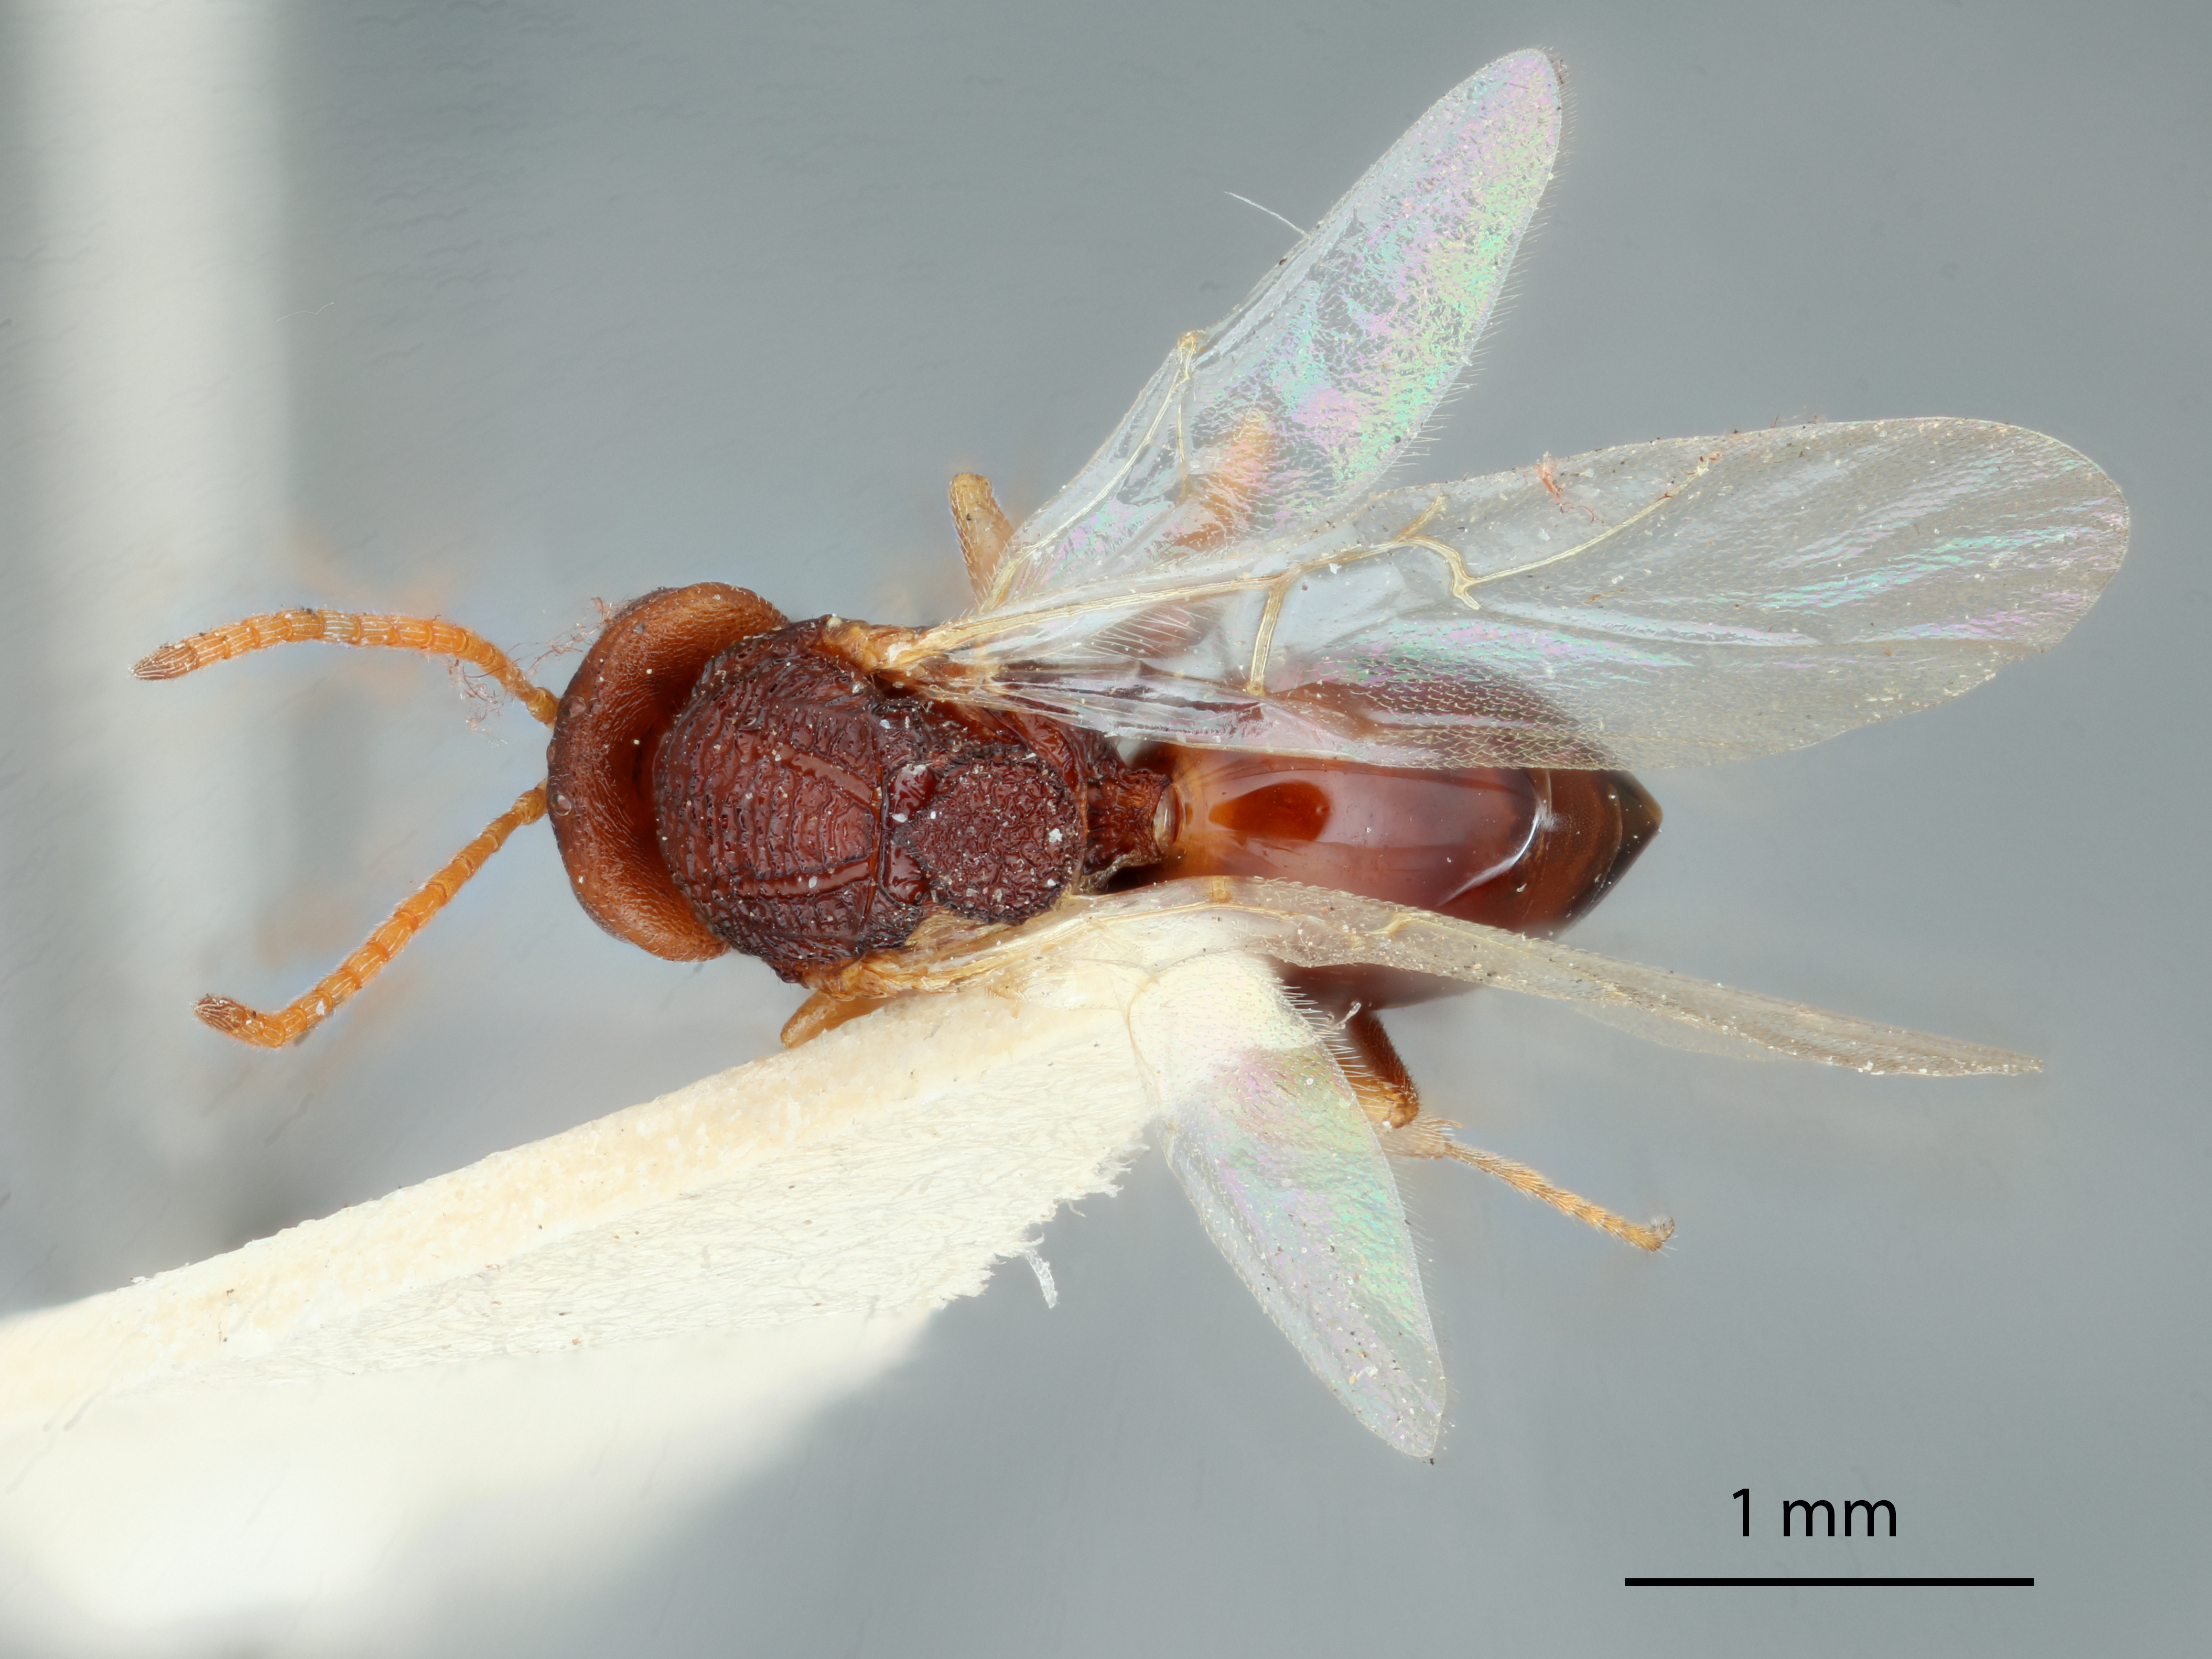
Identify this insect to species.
Callirhytis intersita
